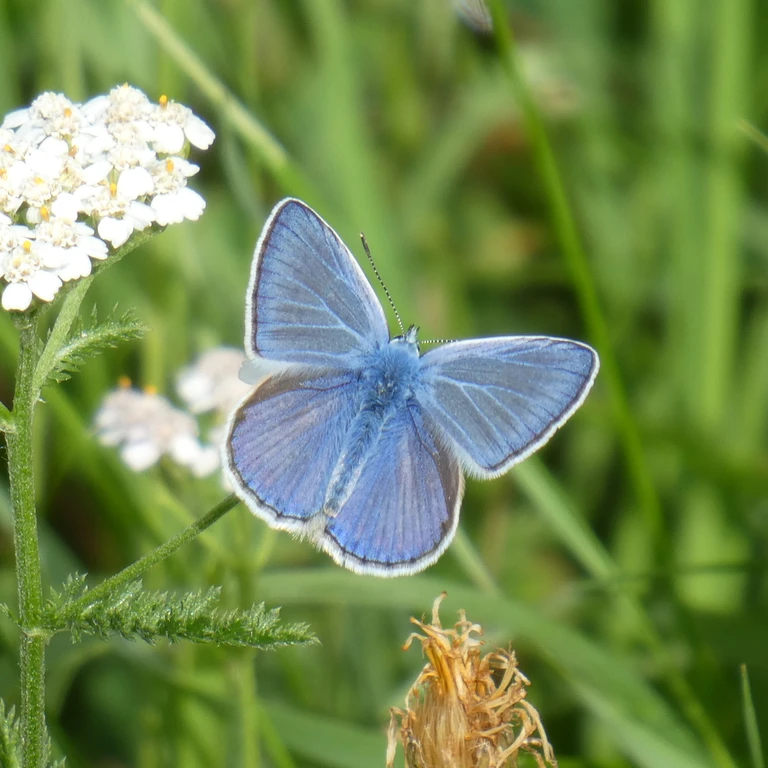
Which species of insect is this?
Polyommatus icarus
